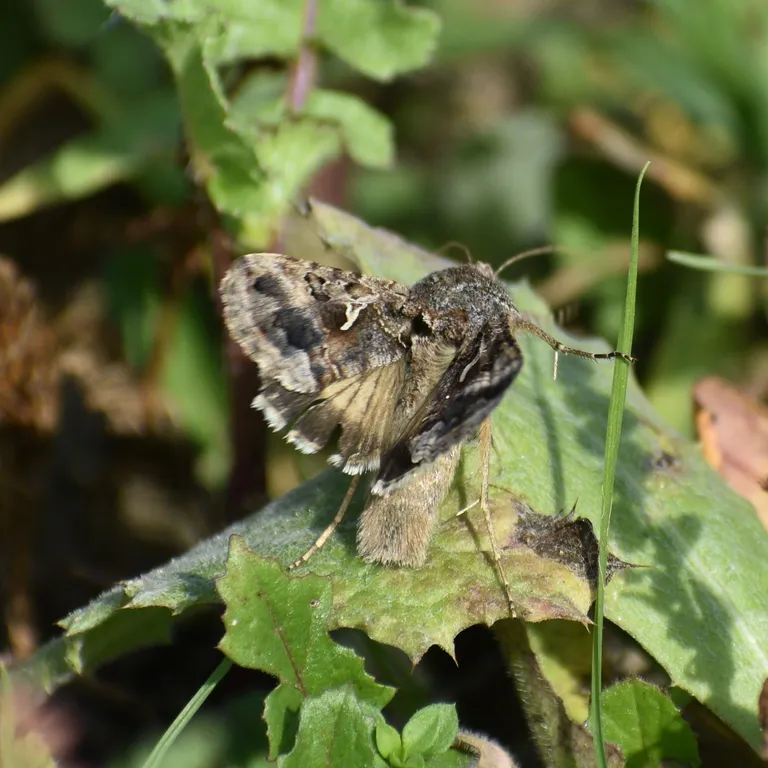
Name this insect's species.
Autographa gamma
